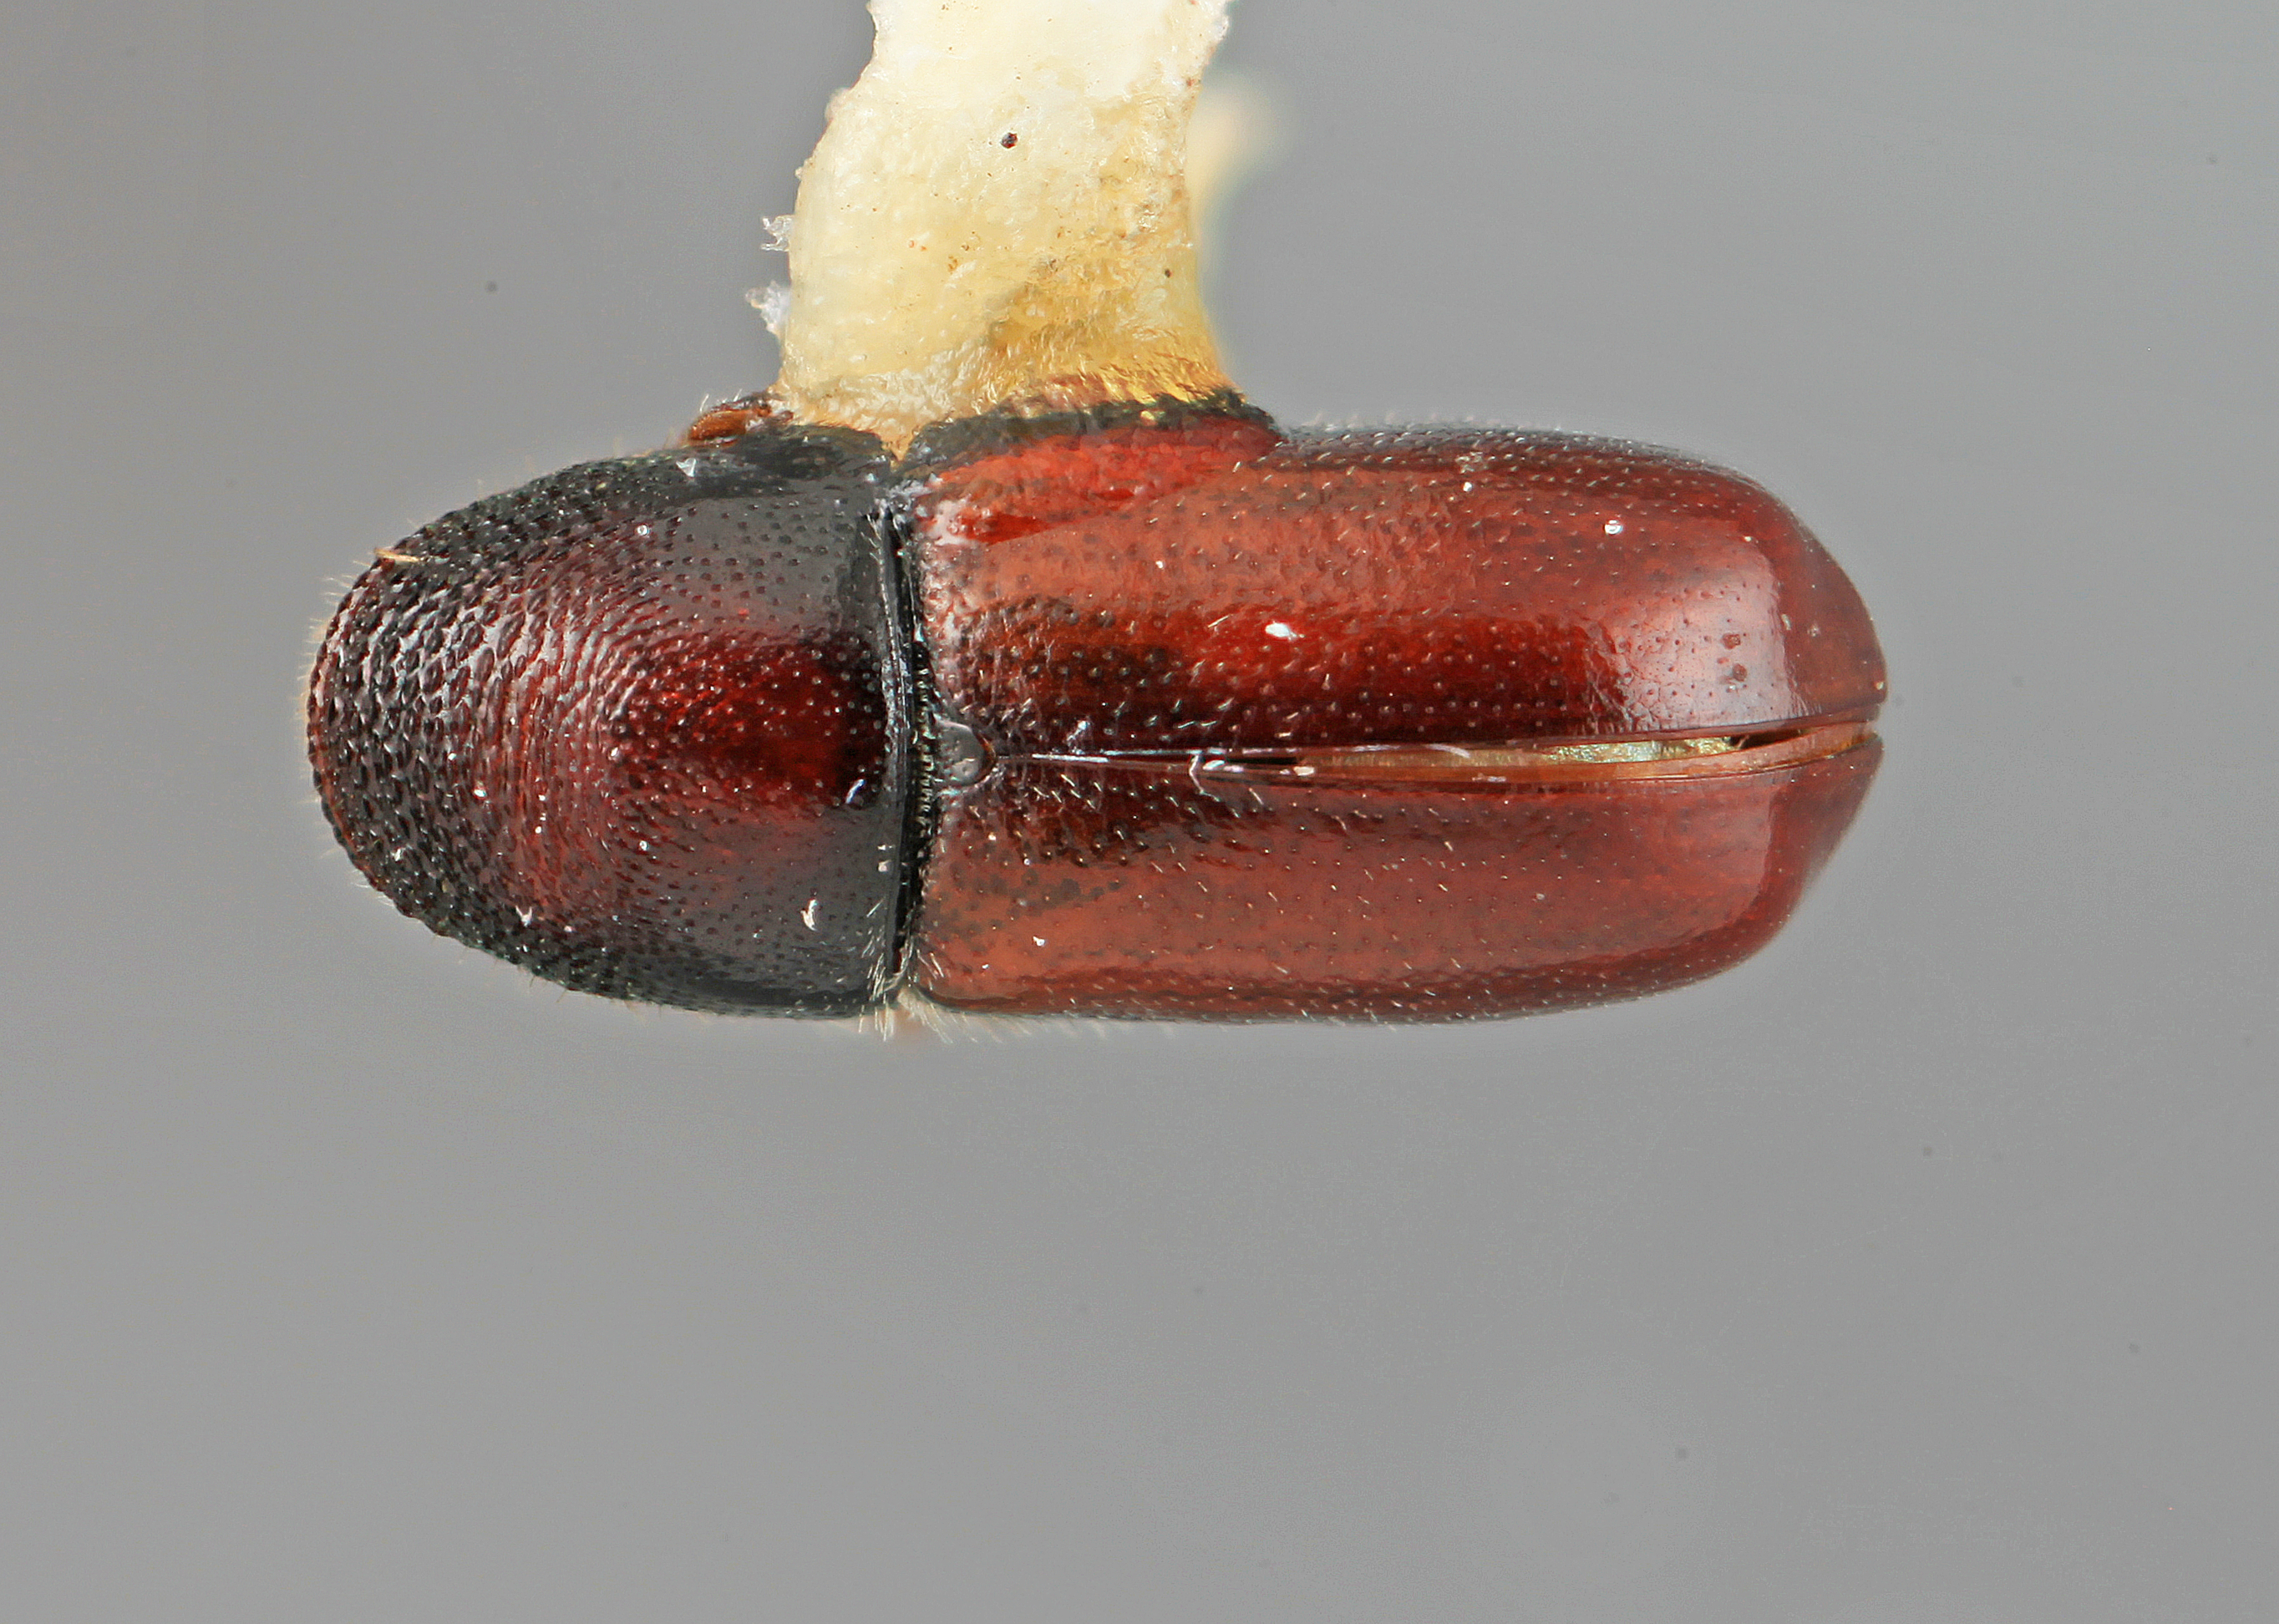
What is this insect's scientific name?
Pseudopityophthorus micans
